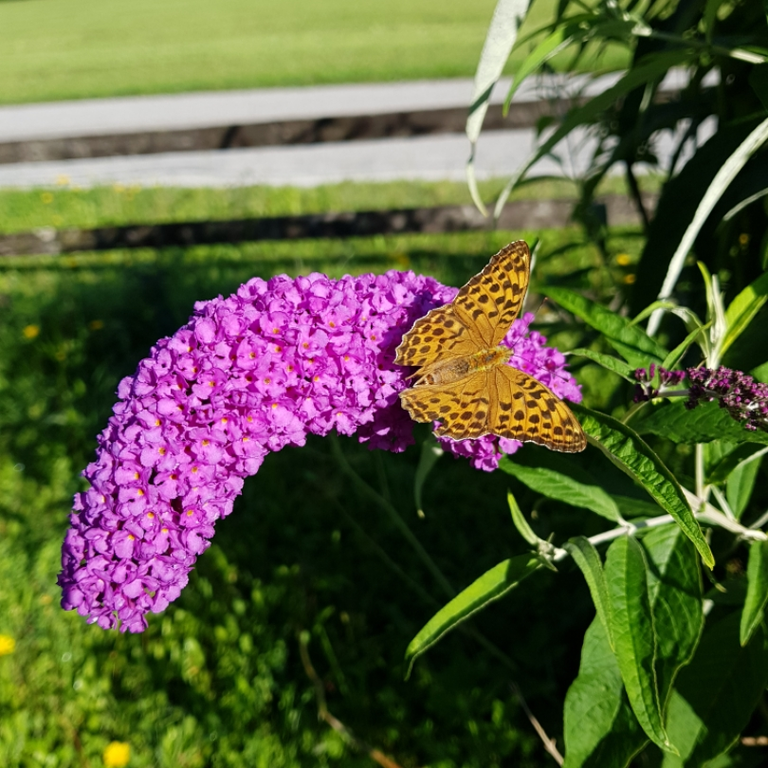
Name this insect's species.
Argynnis paphia
